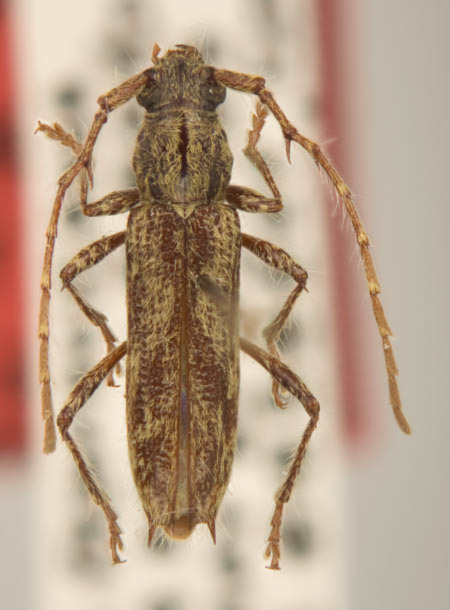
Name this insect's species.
Elaphidion wappesi
